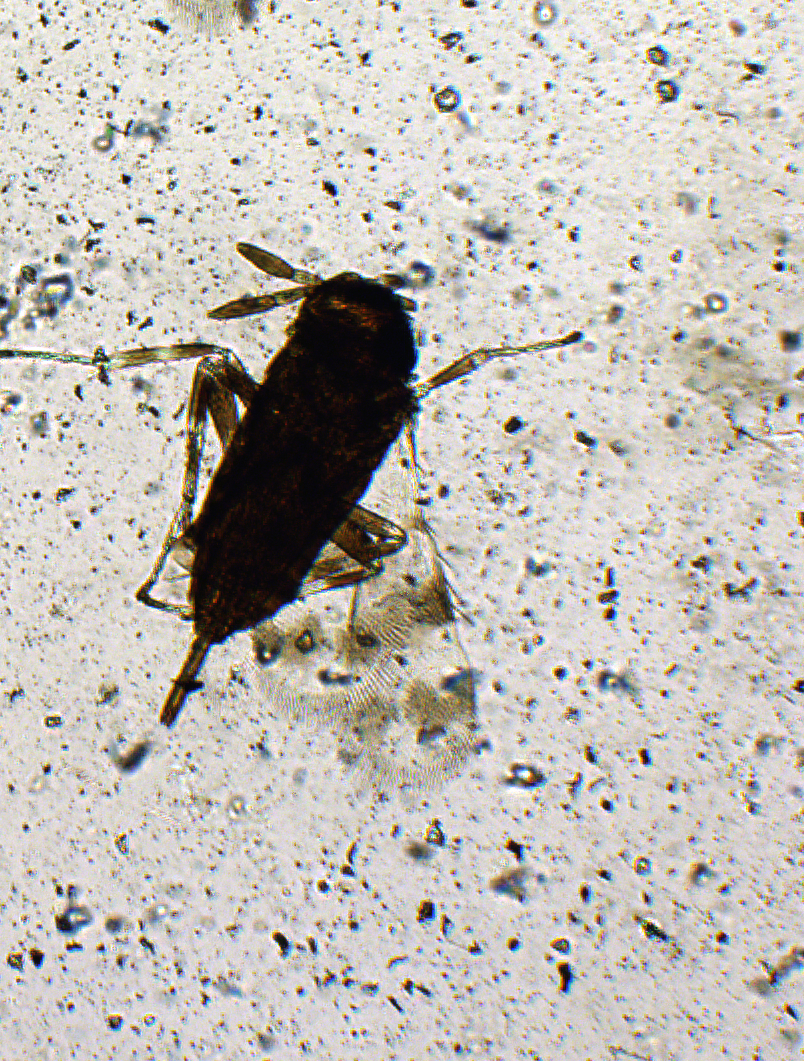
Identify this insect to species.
Azotus capensis
